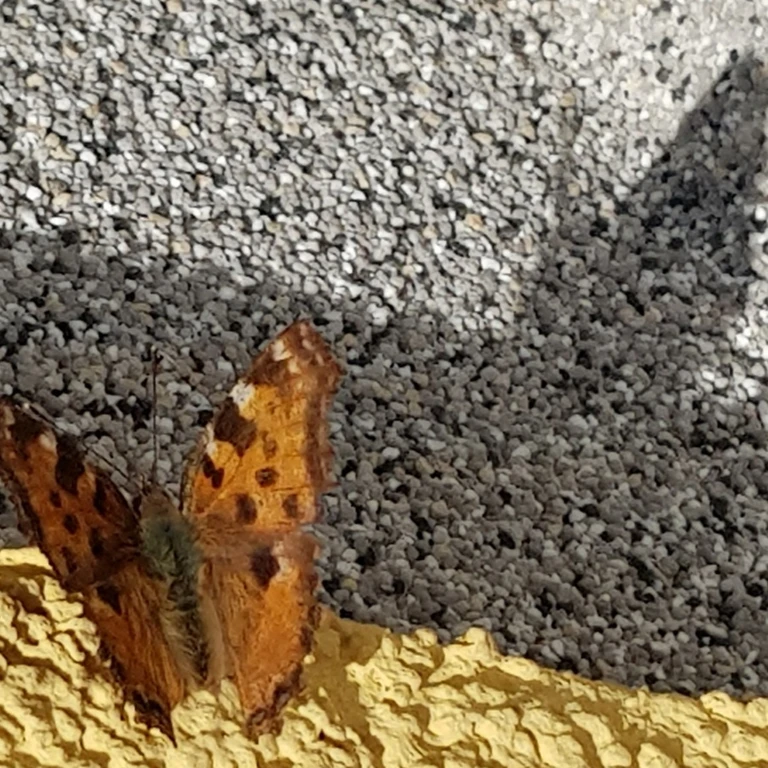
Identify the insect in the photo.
Nymphalis polychloros
